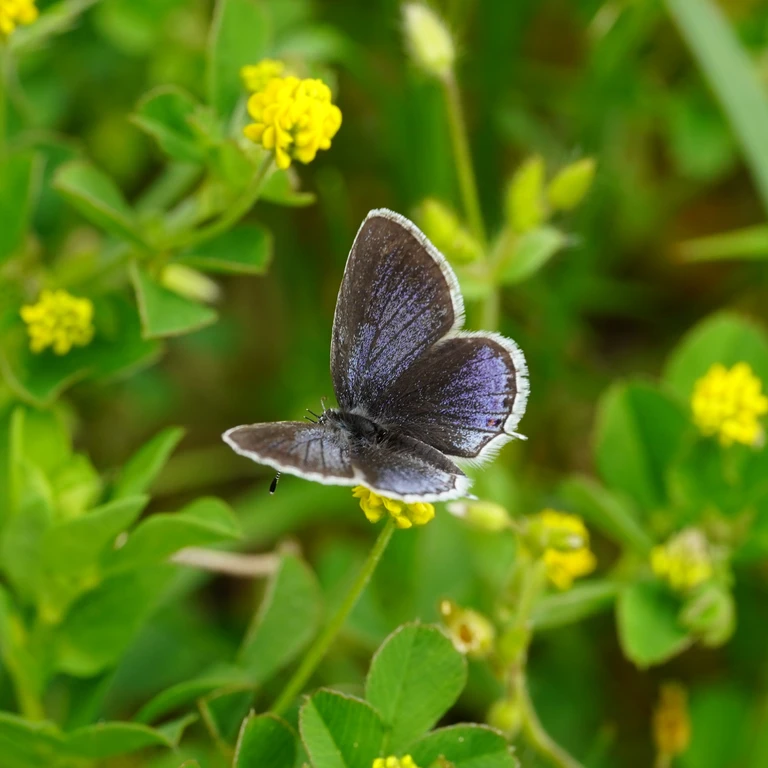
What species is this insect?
Cupido argiades (also Elkalyce argiades)
